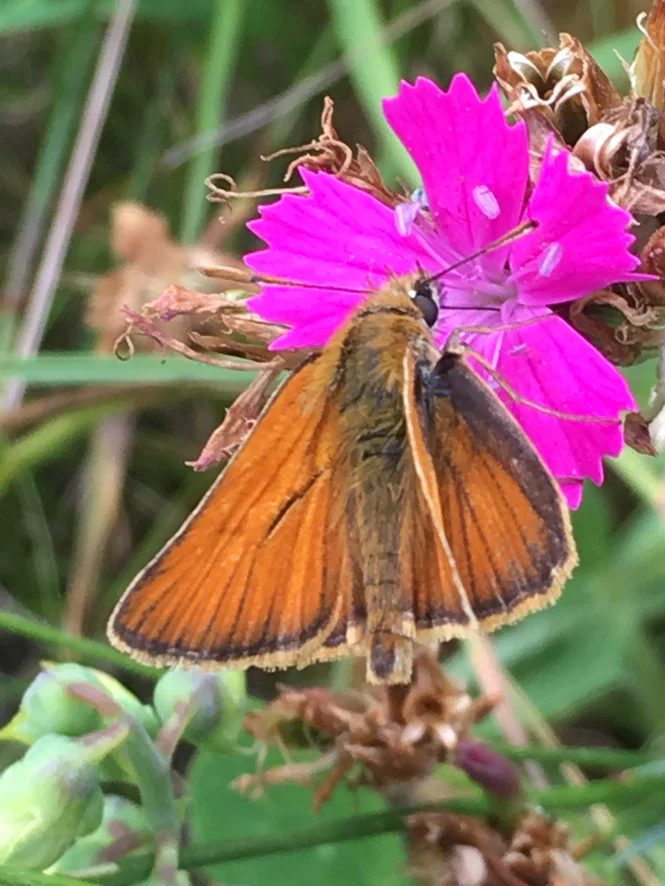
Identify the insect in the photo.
Thymelicus sylvestris
